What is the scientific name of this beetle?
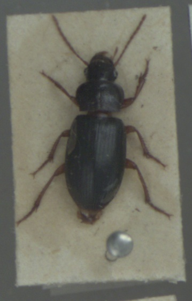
Ophonus rufibarbis
